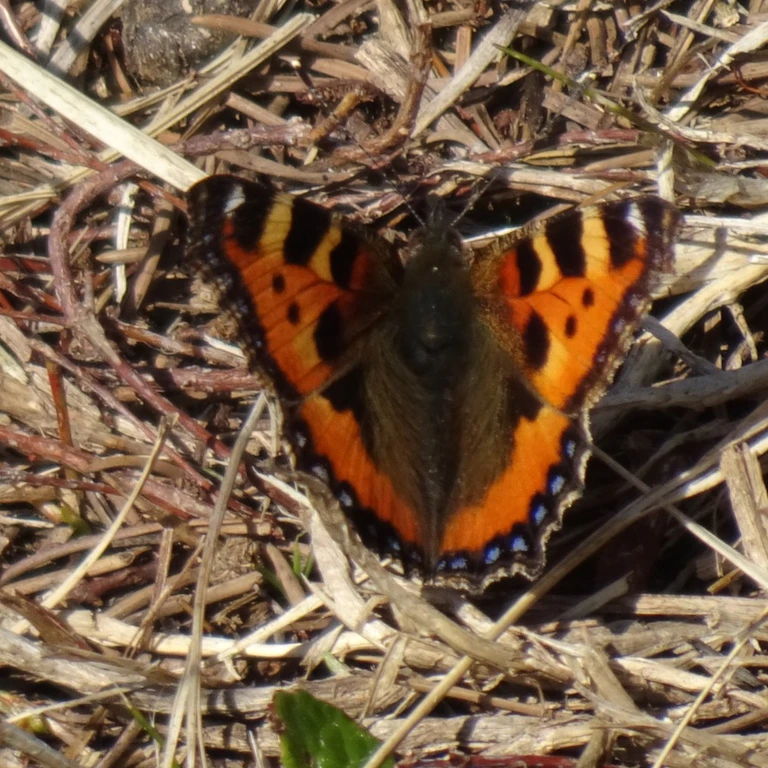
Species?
Aglais urticae
